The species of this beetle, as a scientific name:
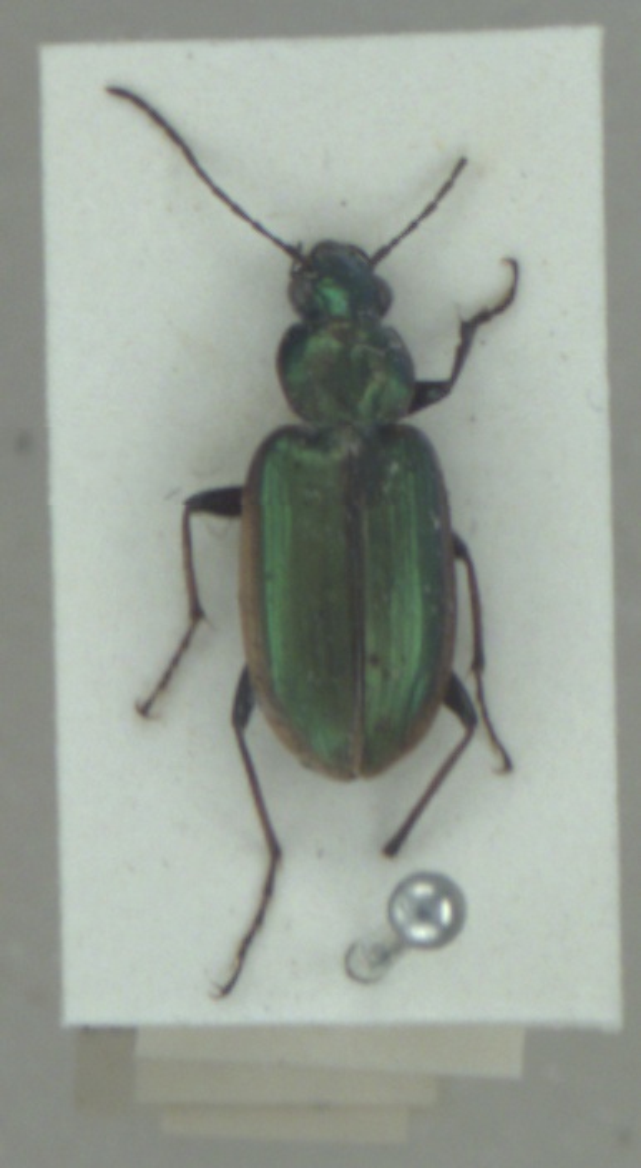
Agonum marginatum
